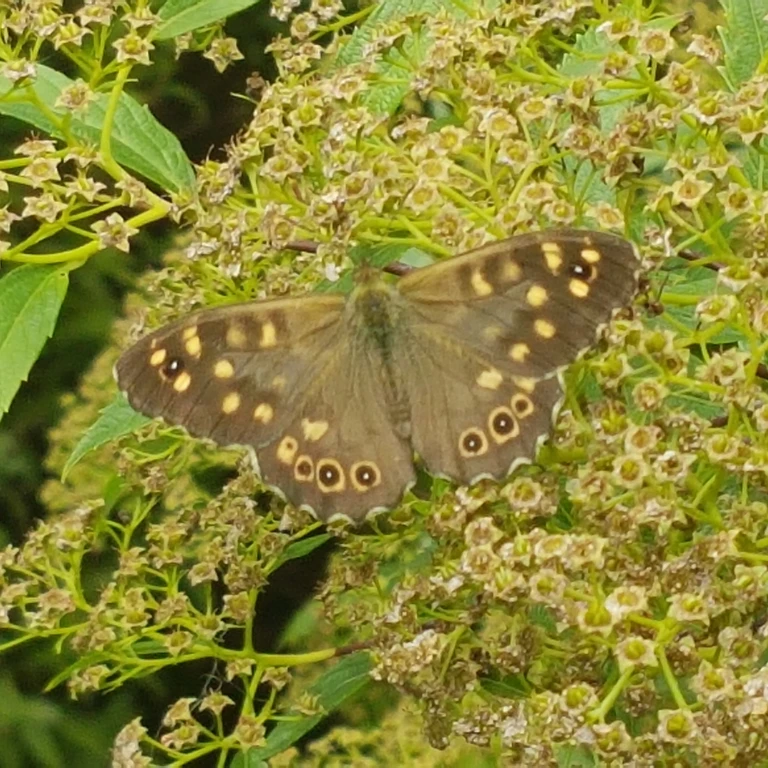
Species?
Pararge aegeria
